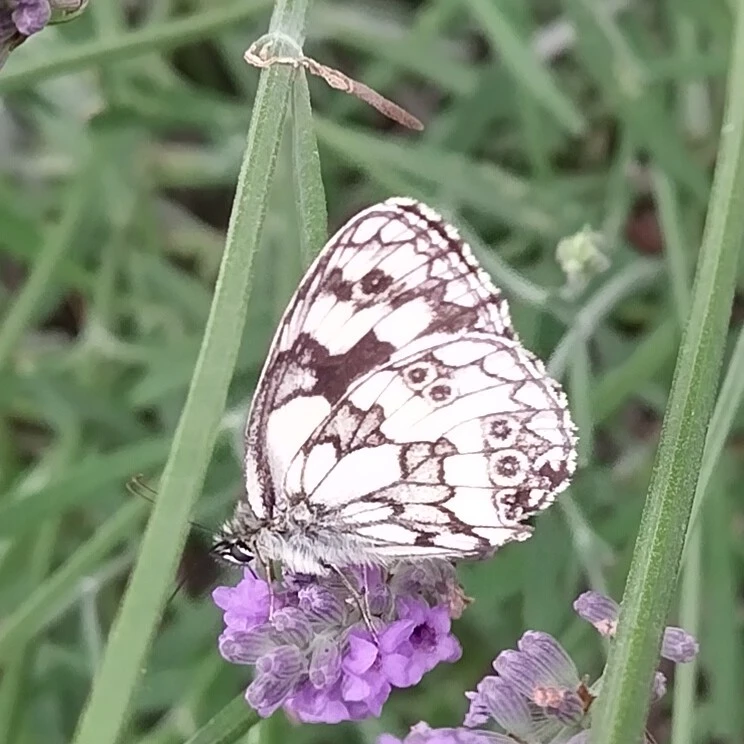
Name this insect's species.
Melanargia galathea
